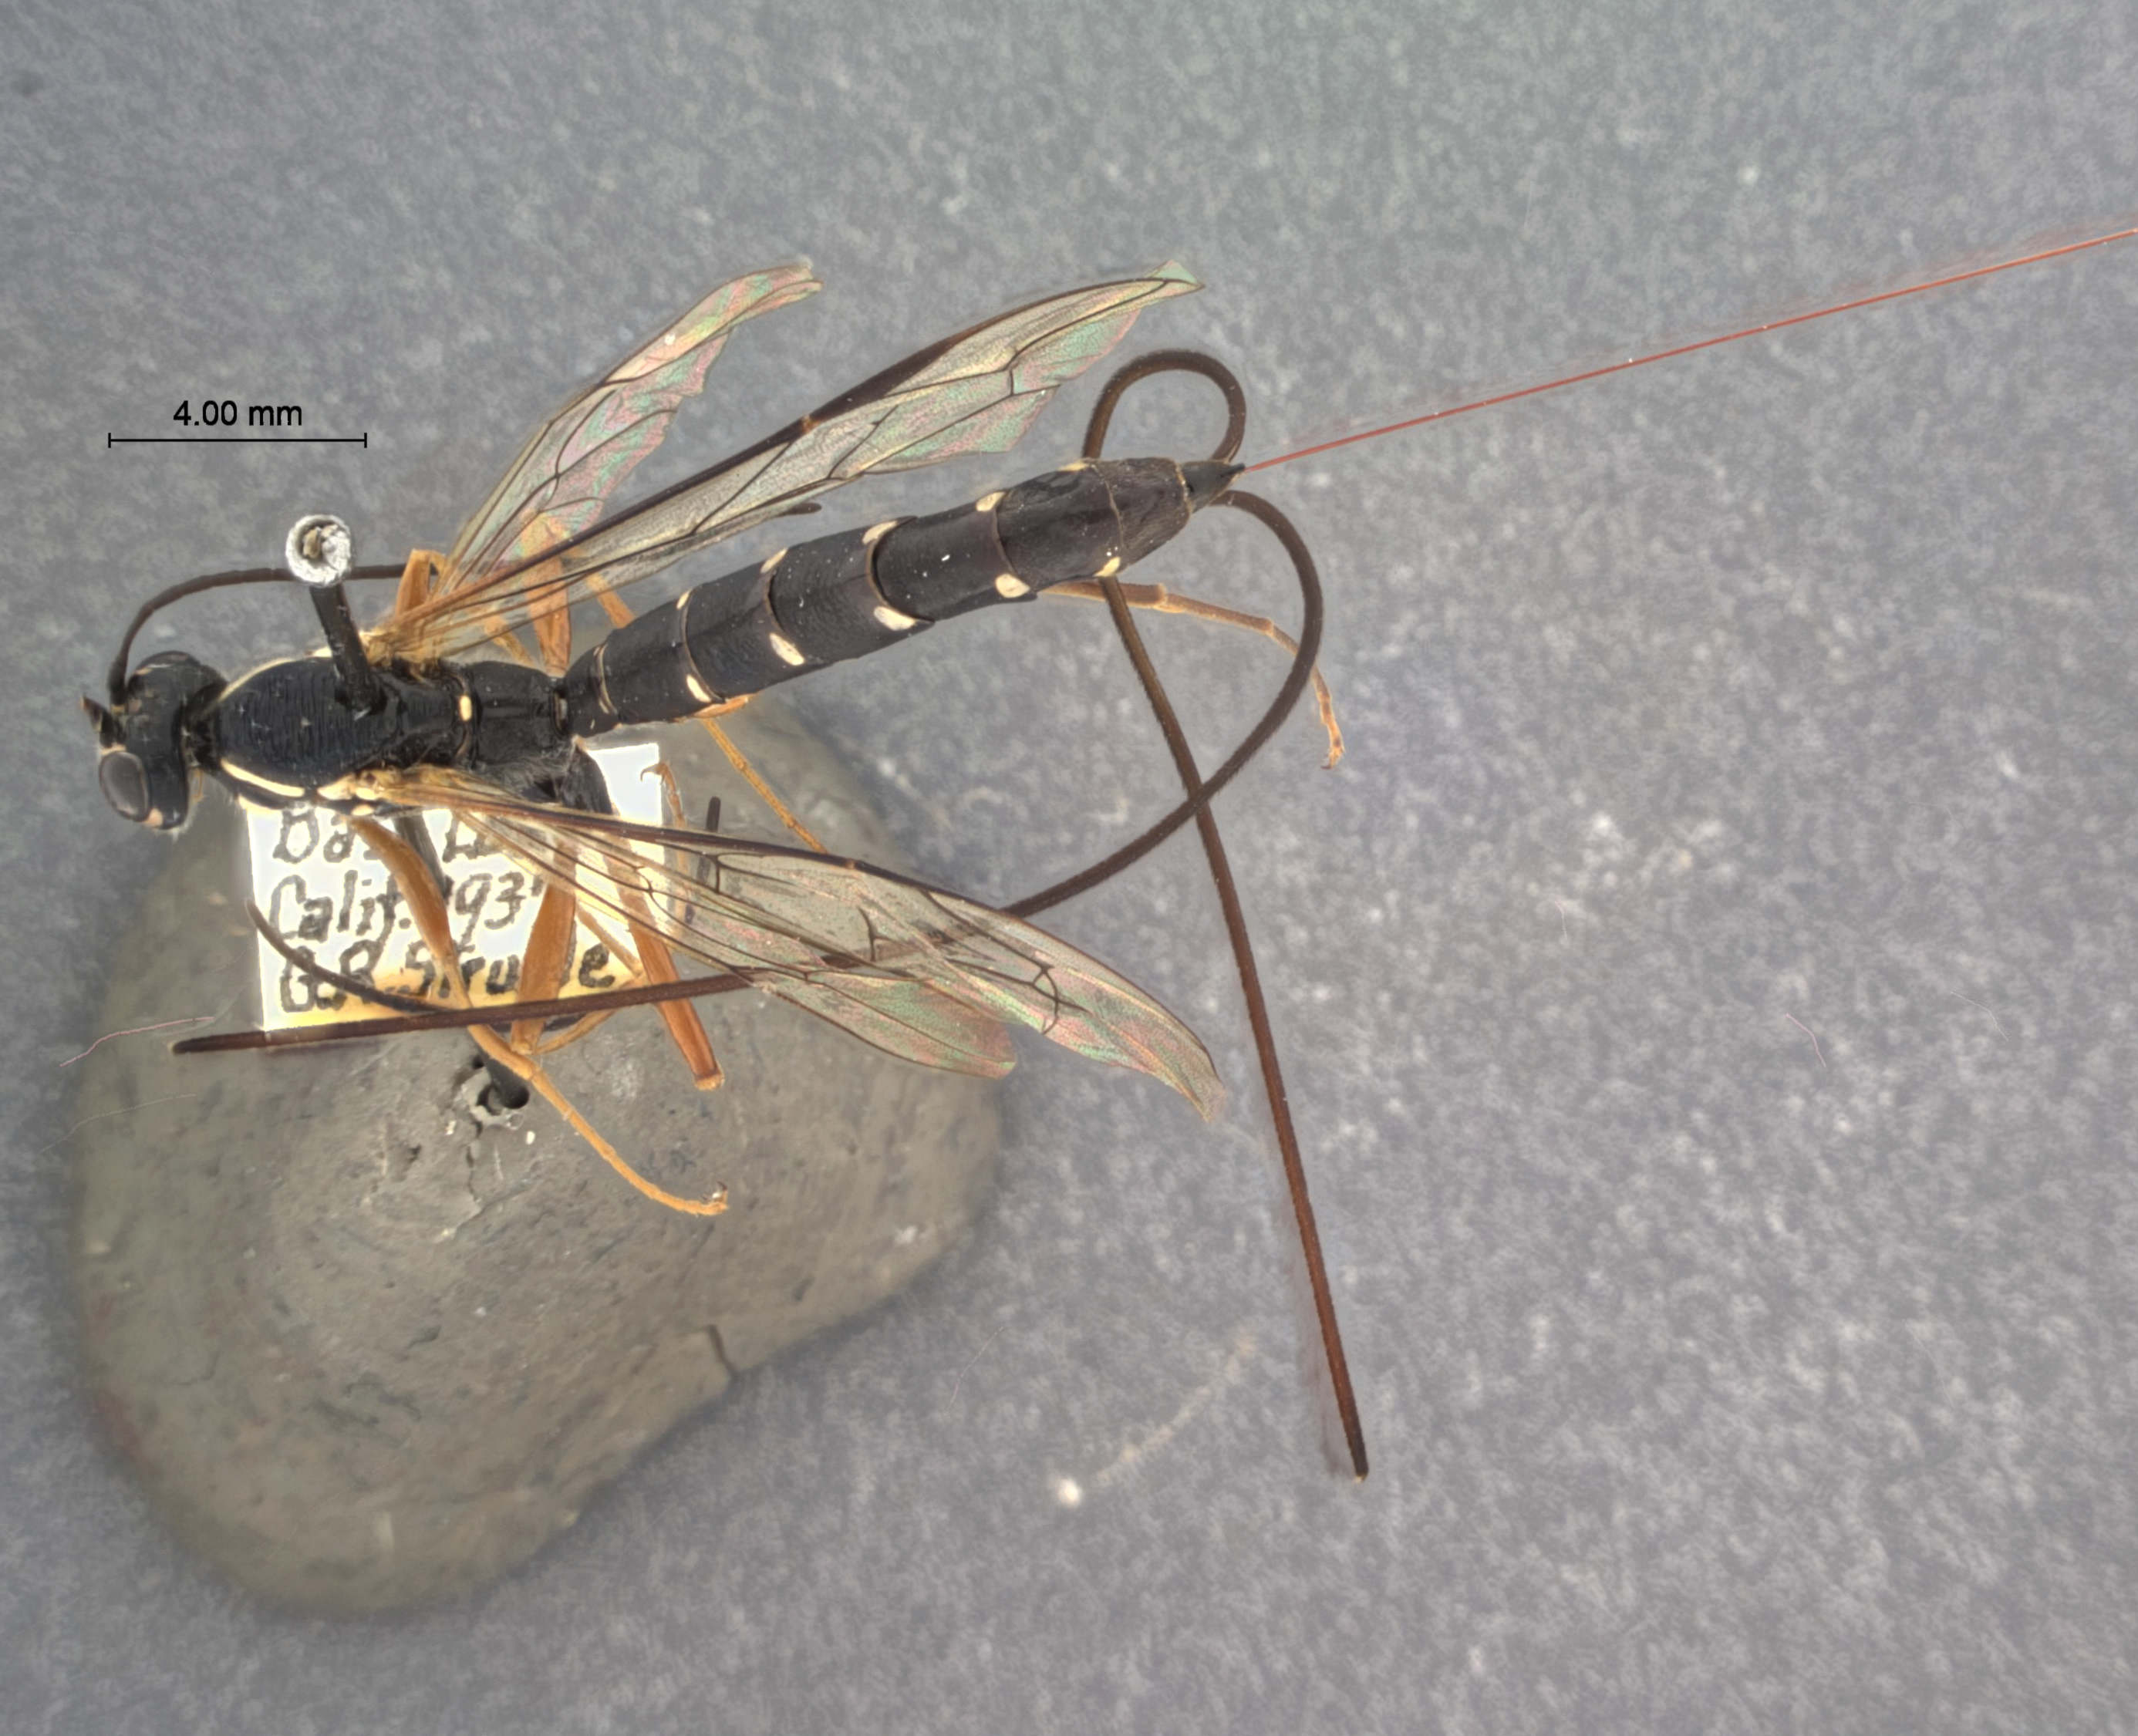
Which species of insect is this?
Rhyssa ponderosae
